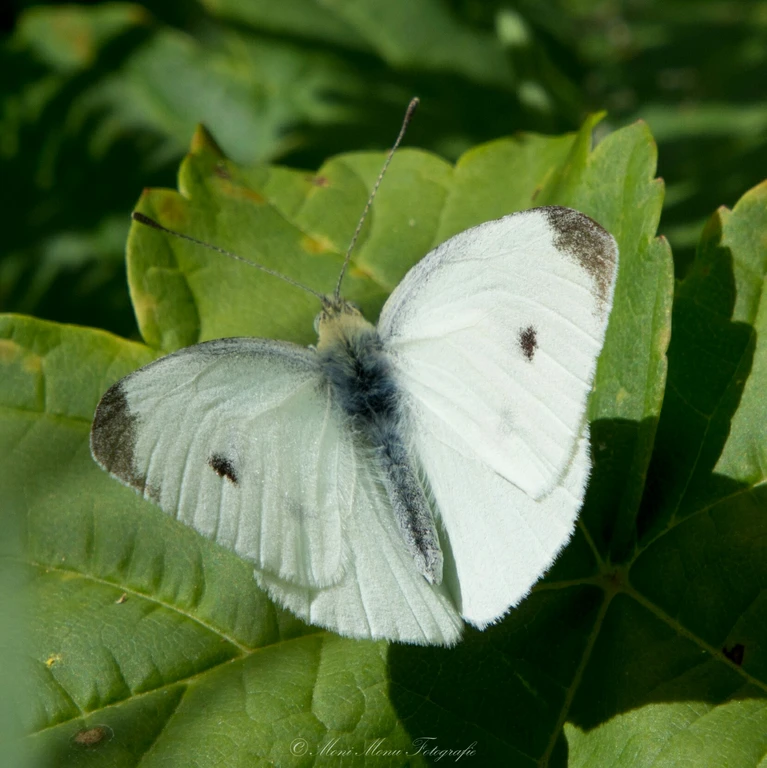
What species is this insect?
Pieris rapae
